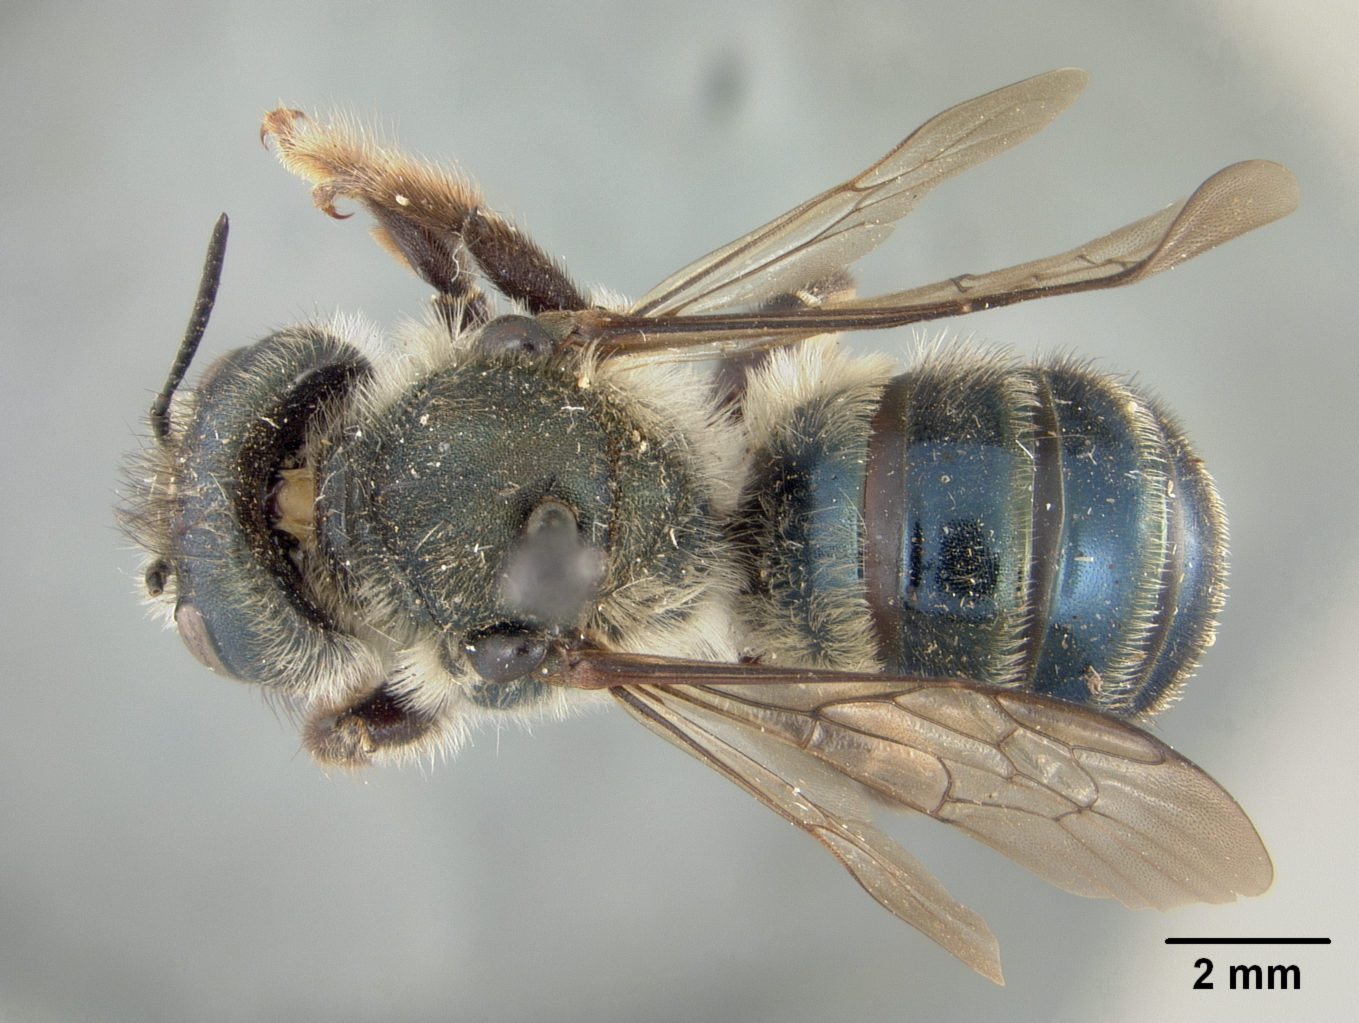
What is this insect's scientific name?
Osmia subpurpurea
